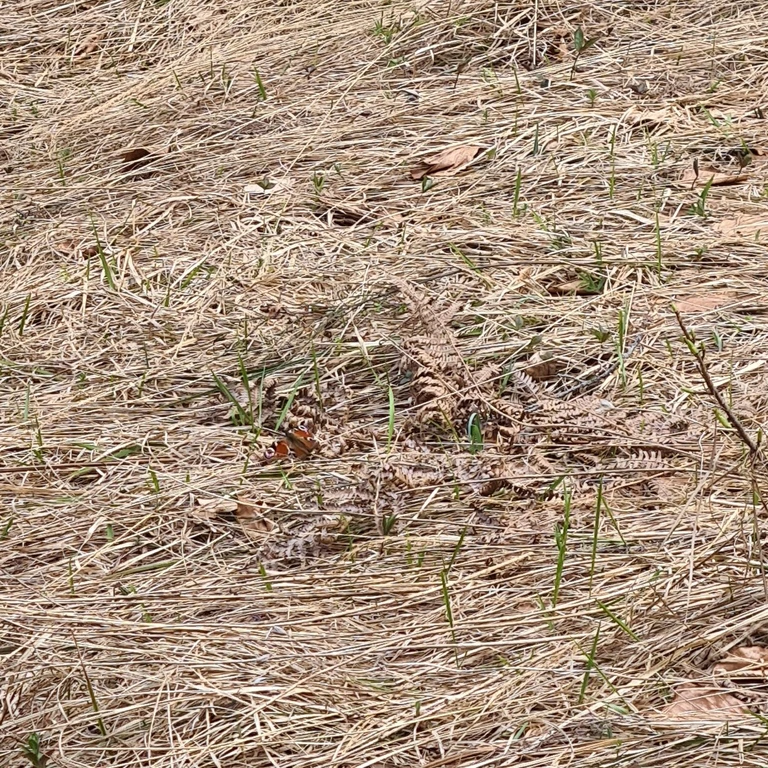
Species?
Aglais io
